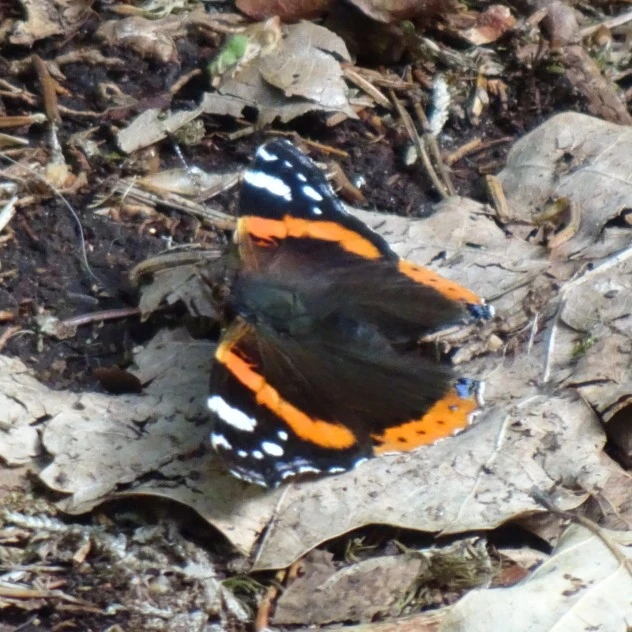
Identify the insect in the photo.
Vanessa atalanta
